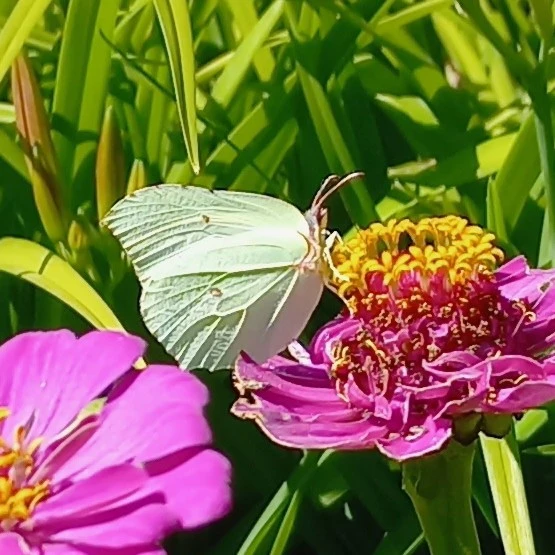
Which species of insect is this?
Gonepteryx rhamni
